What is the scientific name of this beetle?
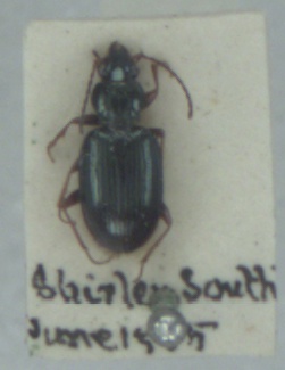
Bembidion deletum
